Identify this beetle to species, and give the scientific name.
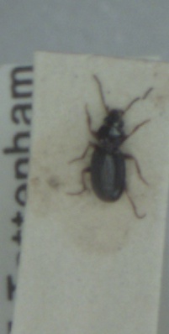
Bembidion obtusum
